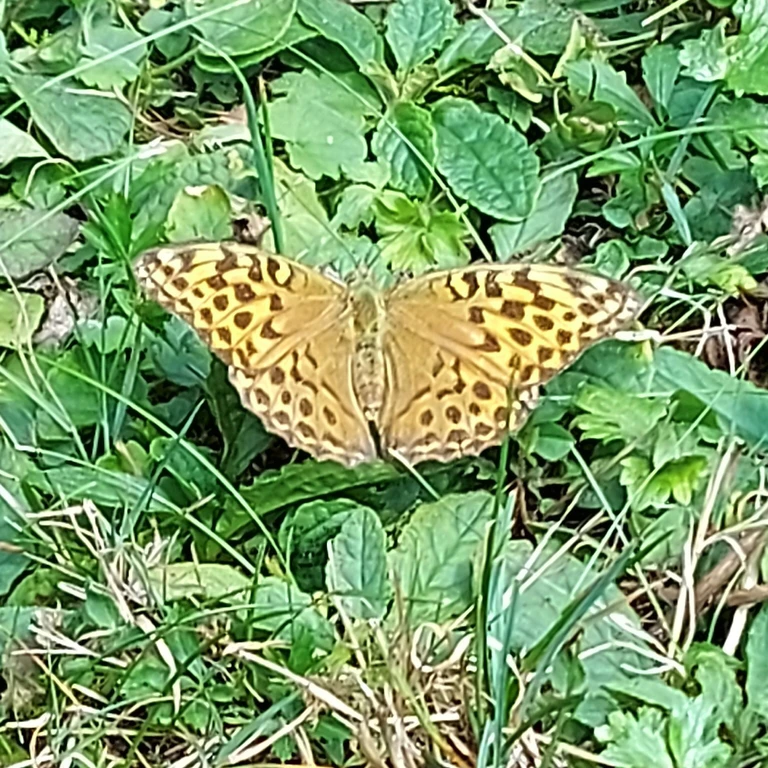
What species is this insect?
Argynnis paphia
